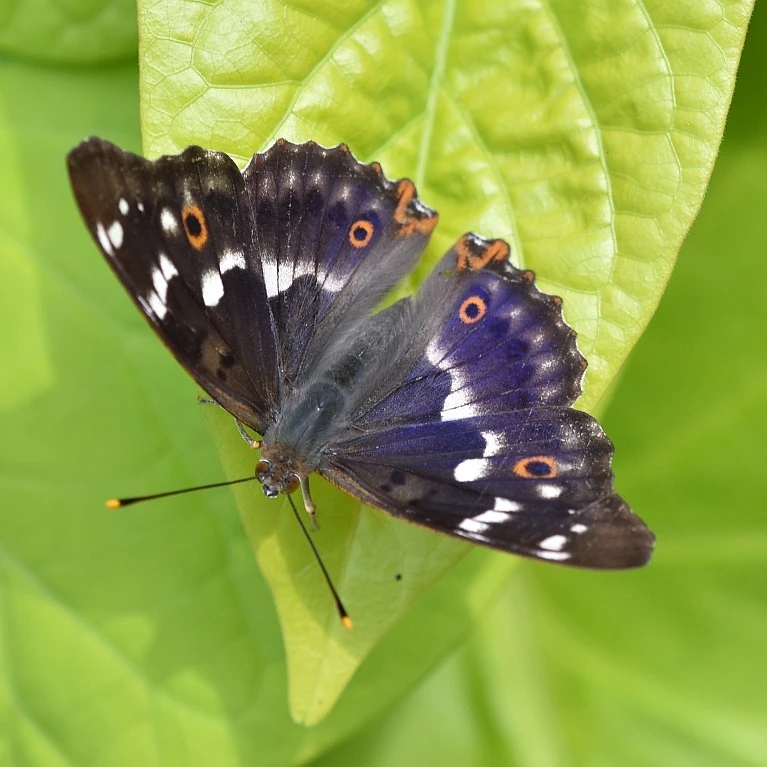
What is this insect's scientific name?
Apatura ilia
